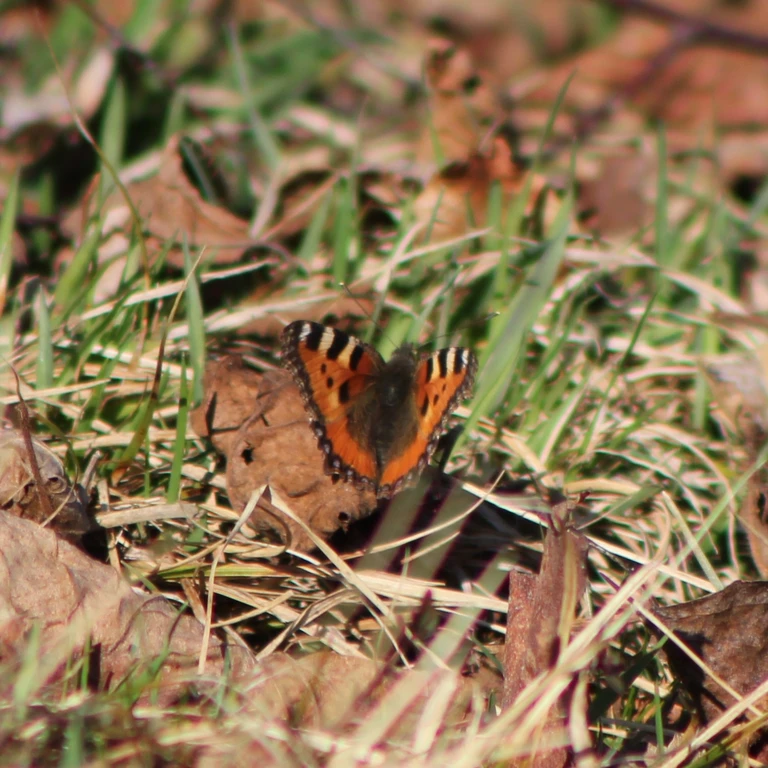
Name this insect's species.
Aglais urticae
